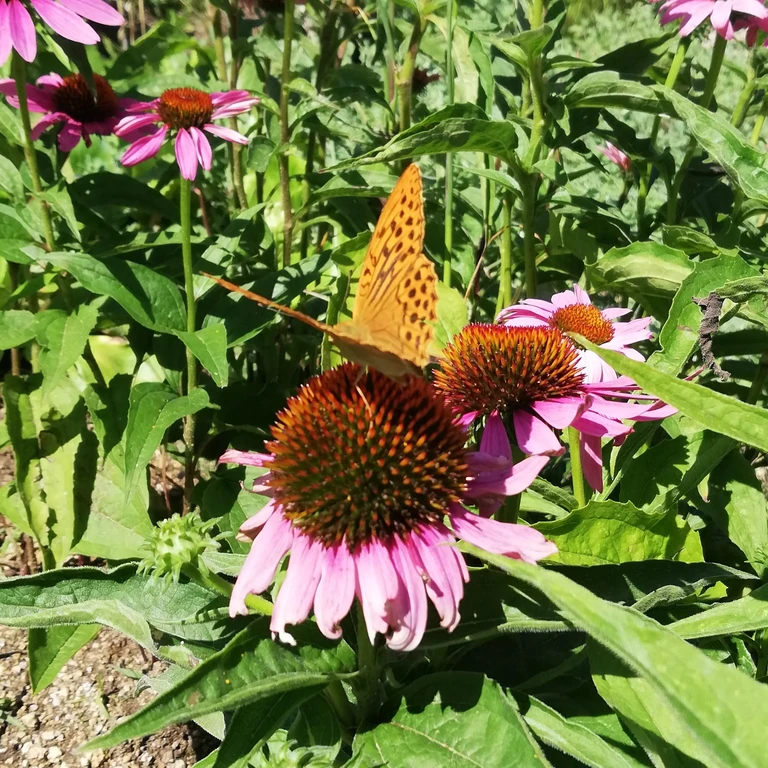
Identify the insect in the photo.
Argynnis paphia
